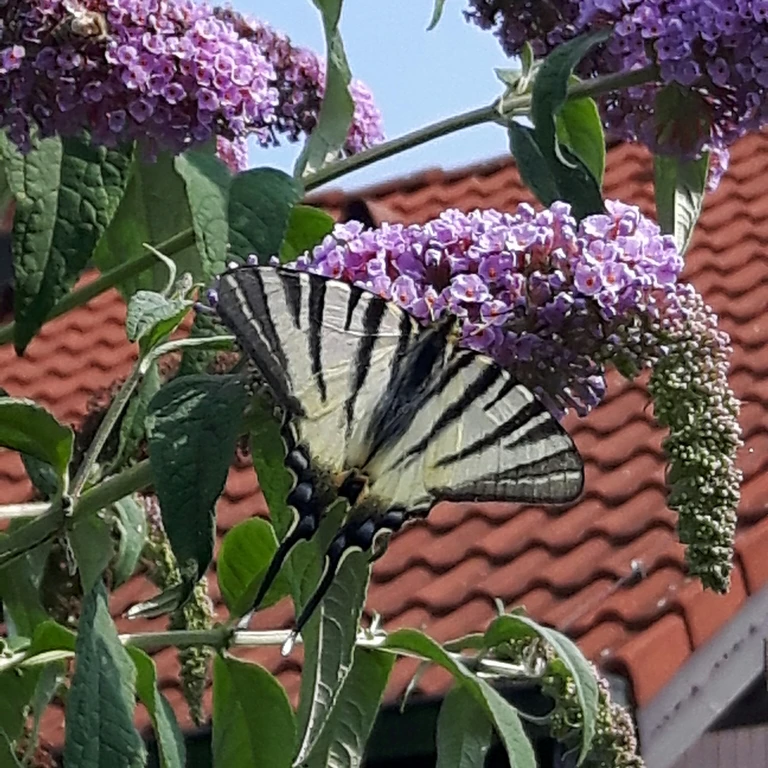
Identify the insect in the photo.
Iphiclides podalirius
